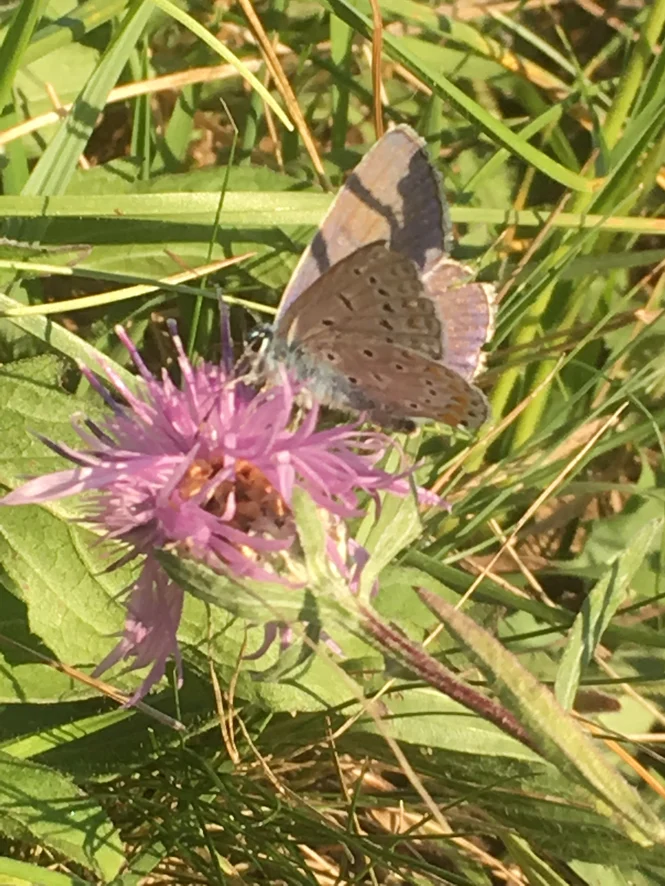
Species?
Polyommatus icarus
